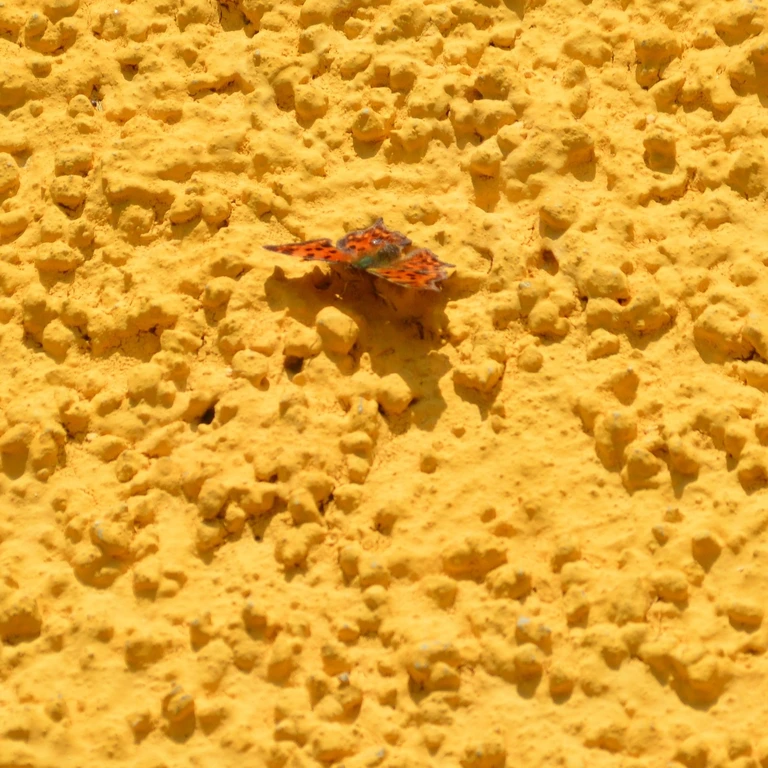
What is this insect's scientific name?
Polygonia c-album
